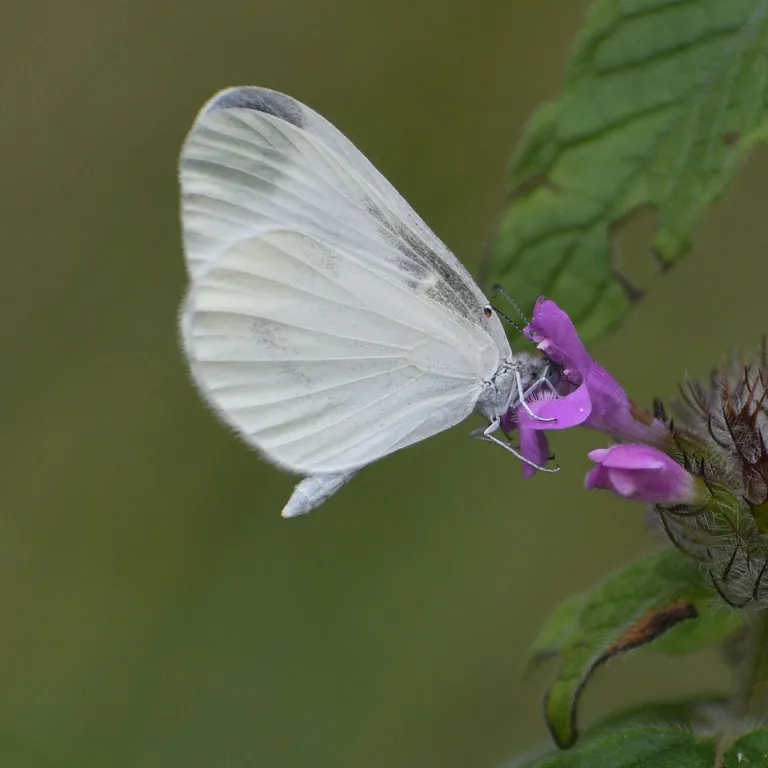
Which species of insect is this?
Leptidea sinapis/juvernica
